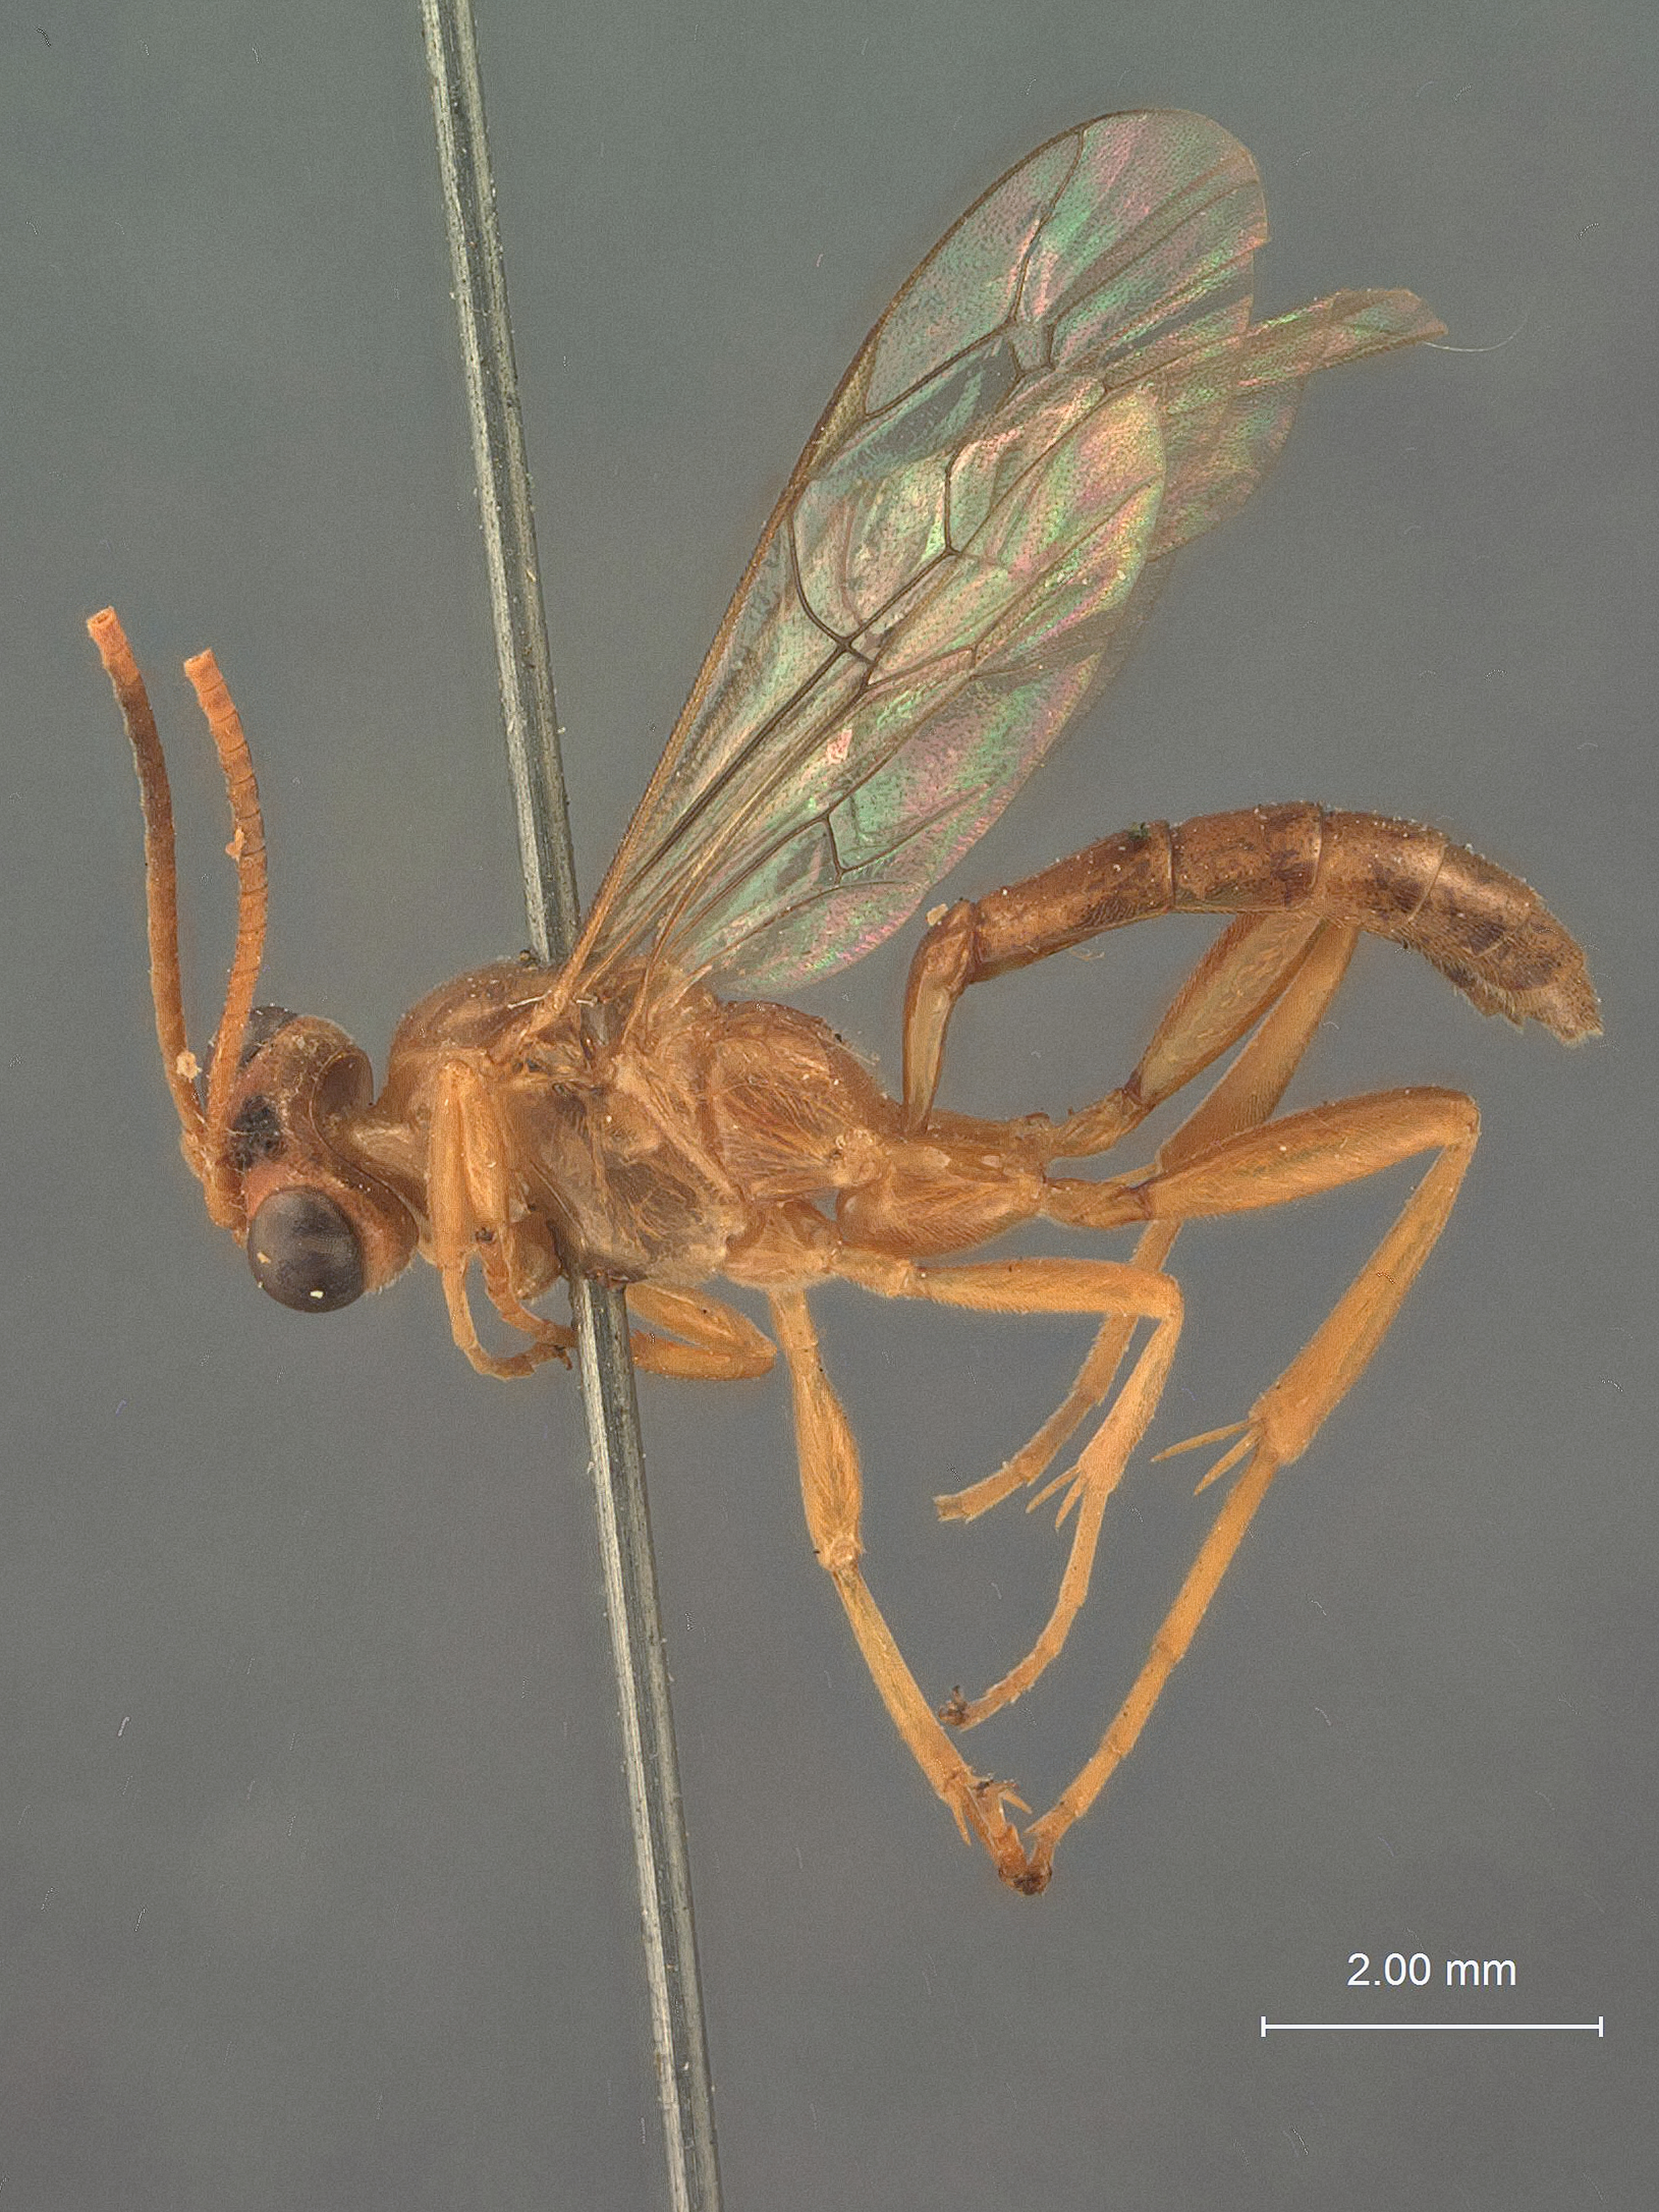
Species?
Acanthojoppa mutica
